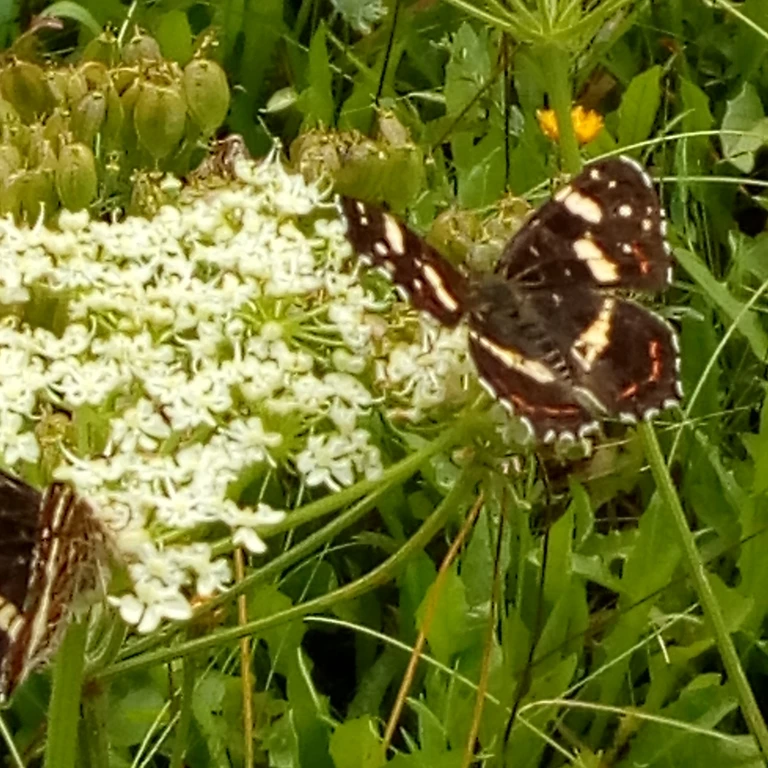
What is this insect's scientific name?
Araschnia levana
